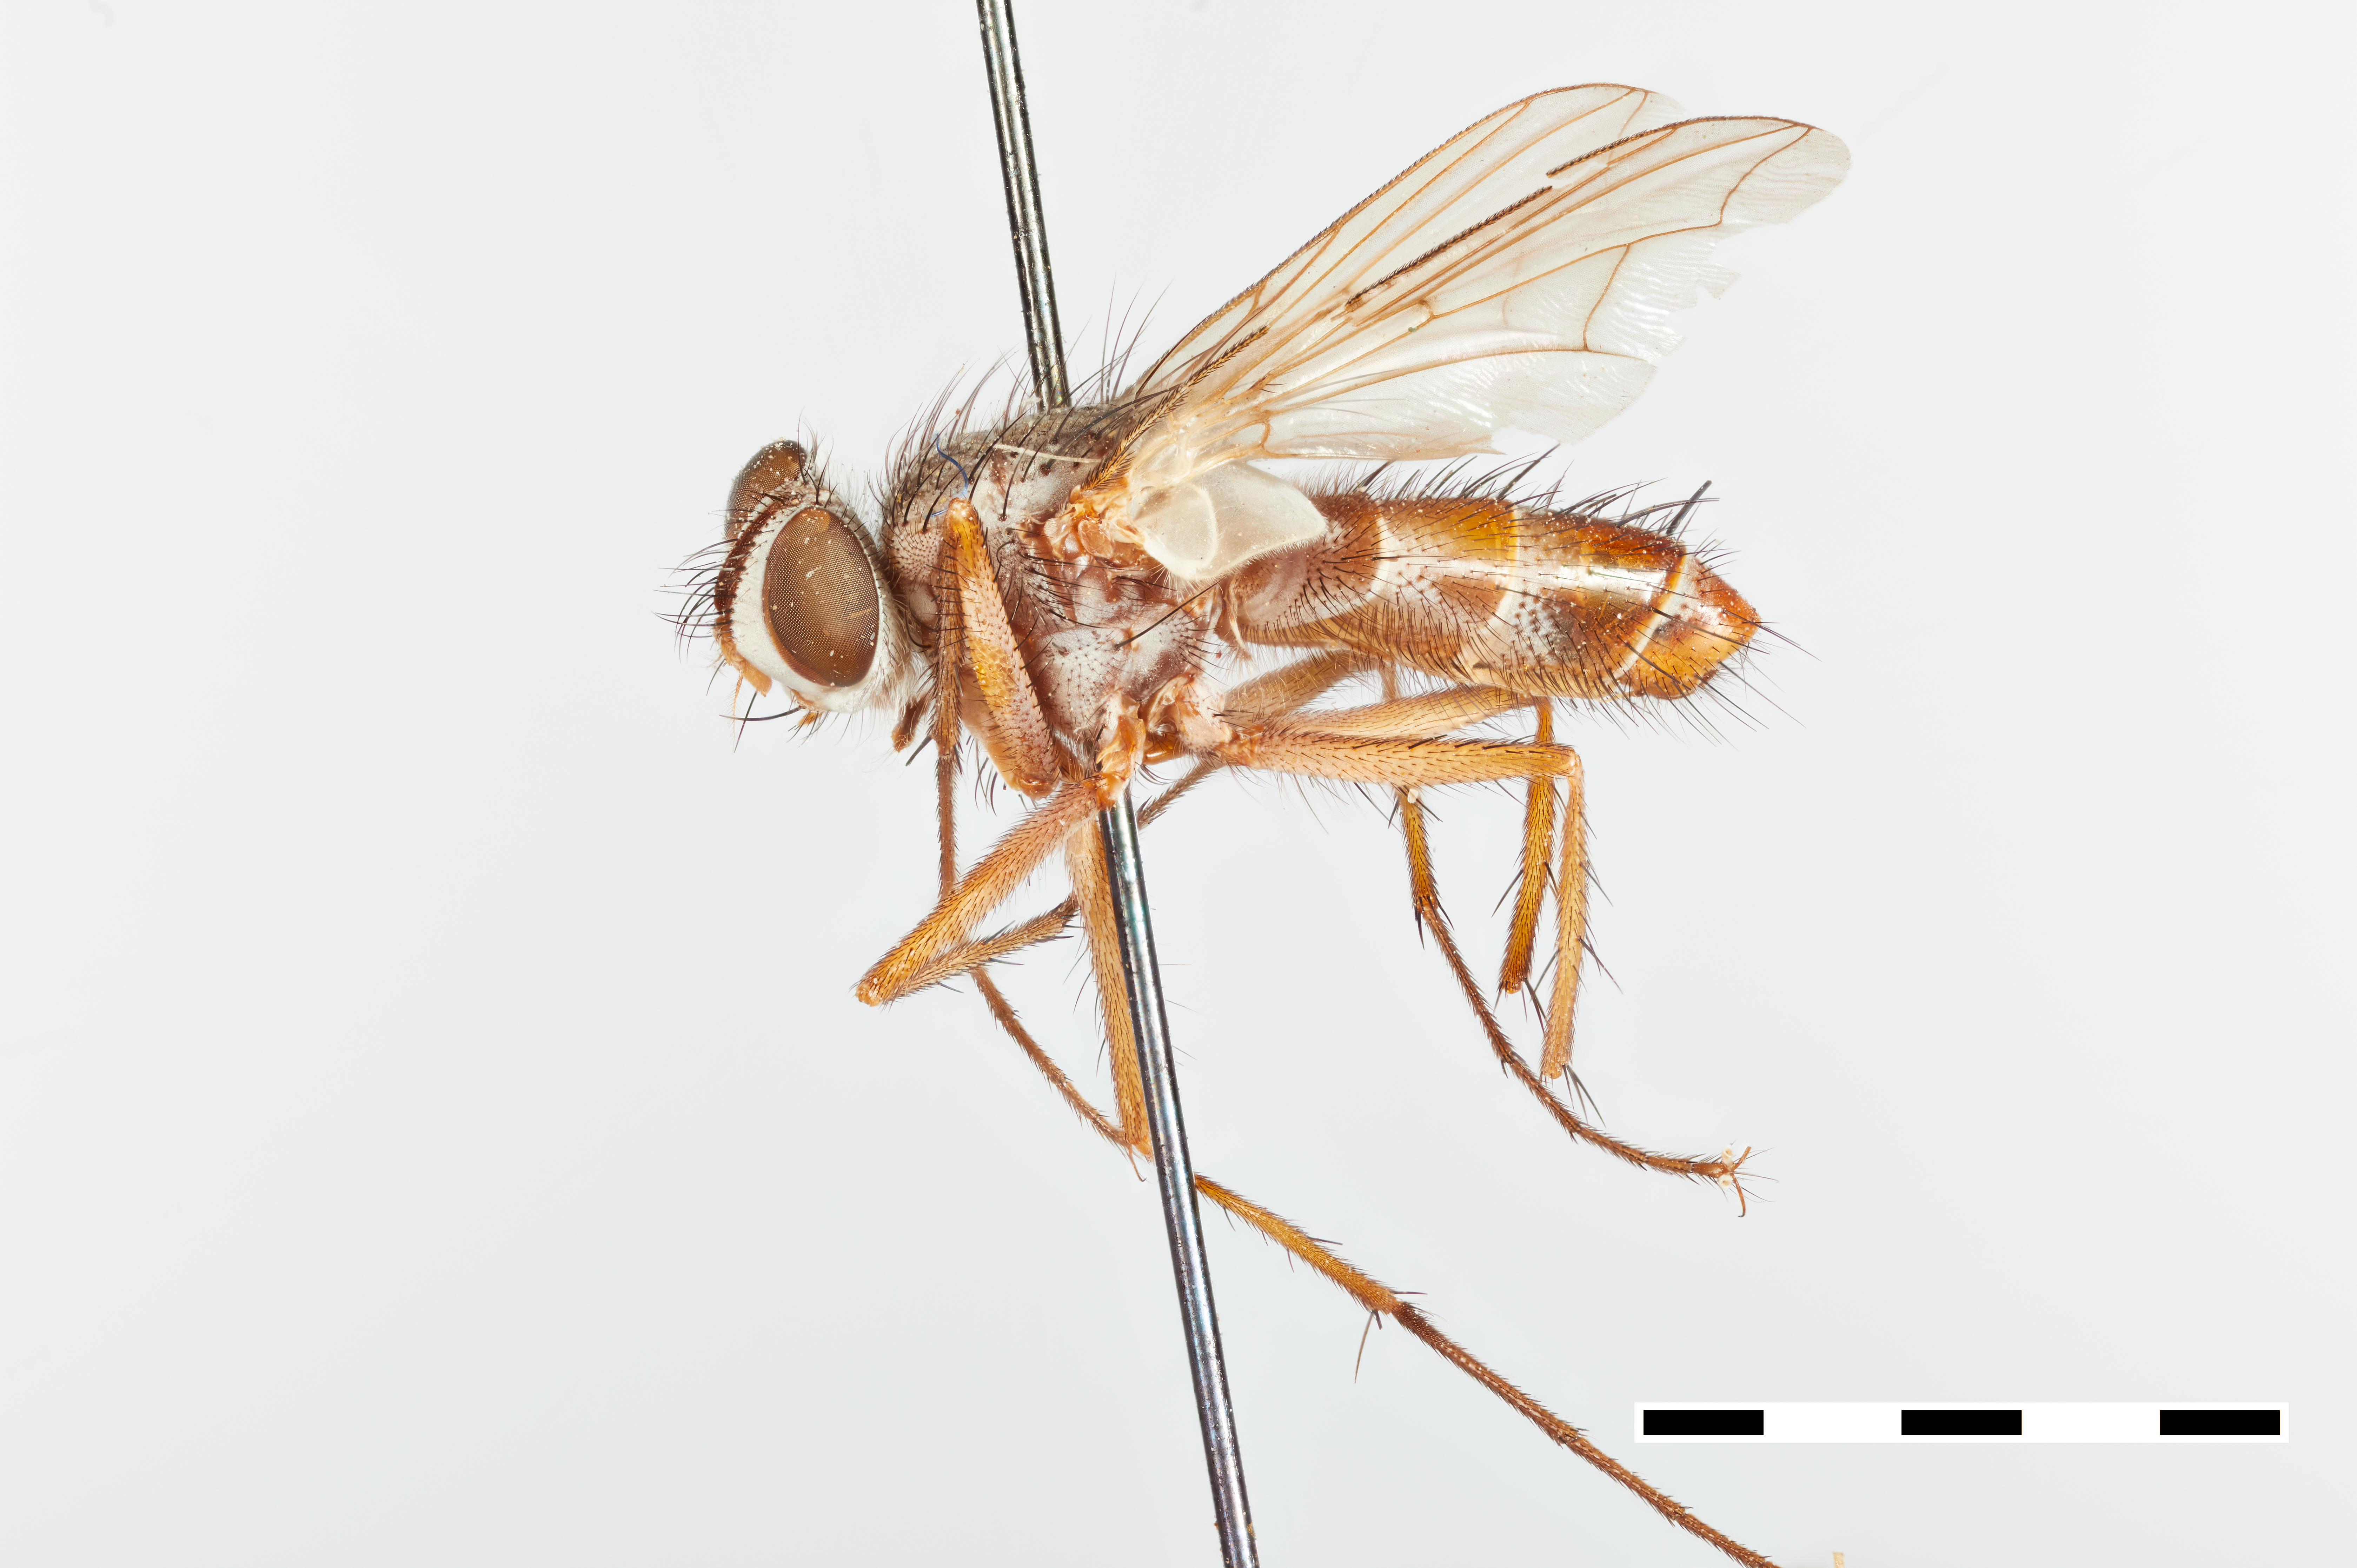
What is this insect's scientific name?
Metadexia tricolor
